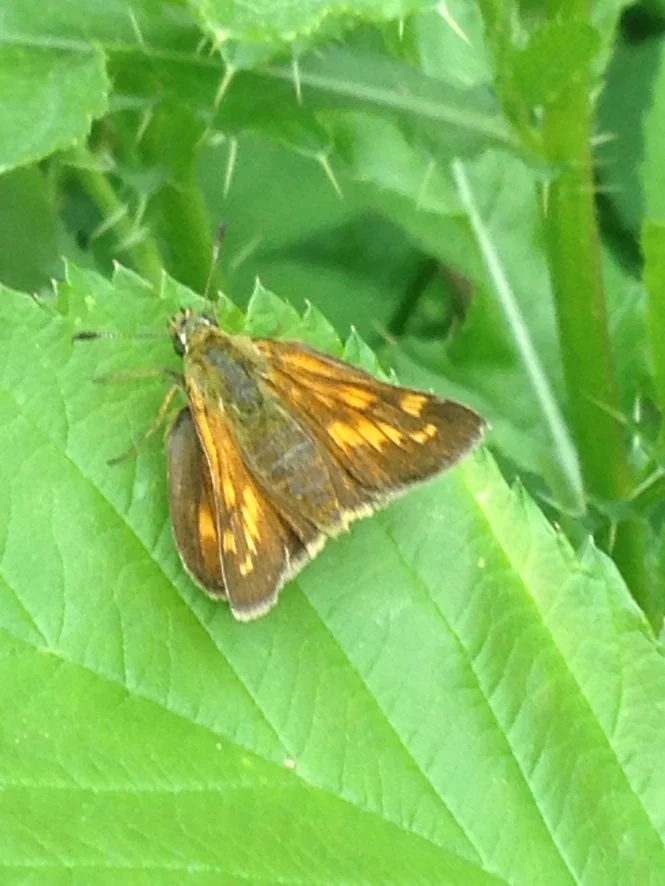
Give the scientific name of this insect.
Ochlodes sylvanus (also Ochlodes venata)
